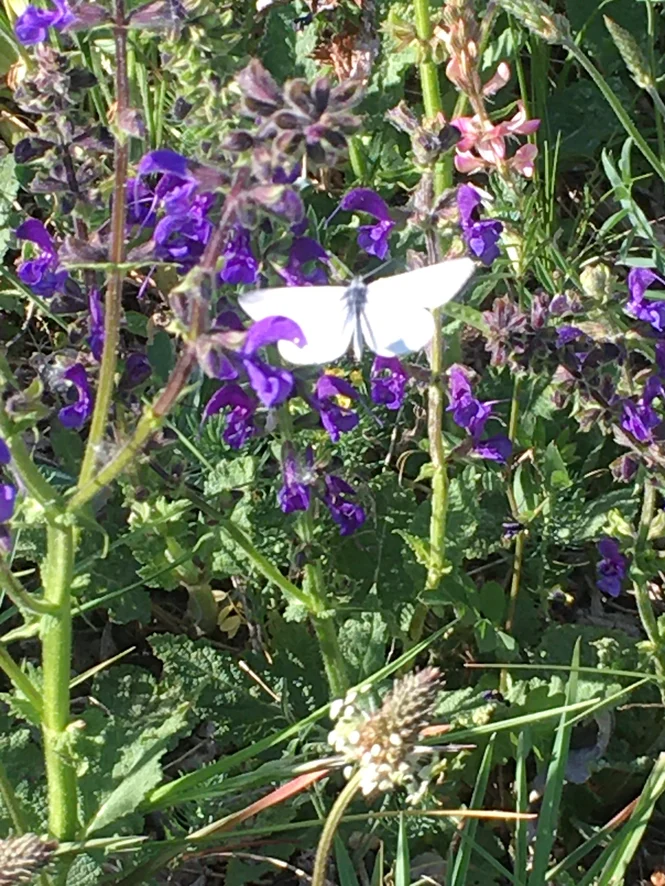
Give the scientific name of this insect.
Leptidea sinapis/juvernica
